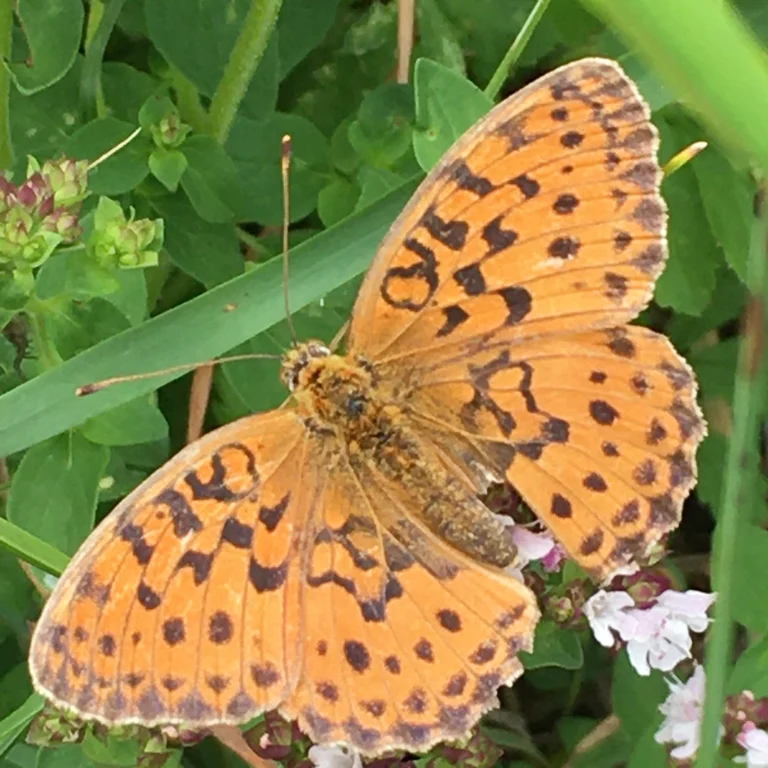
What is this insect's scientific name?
Brenthis daphne
